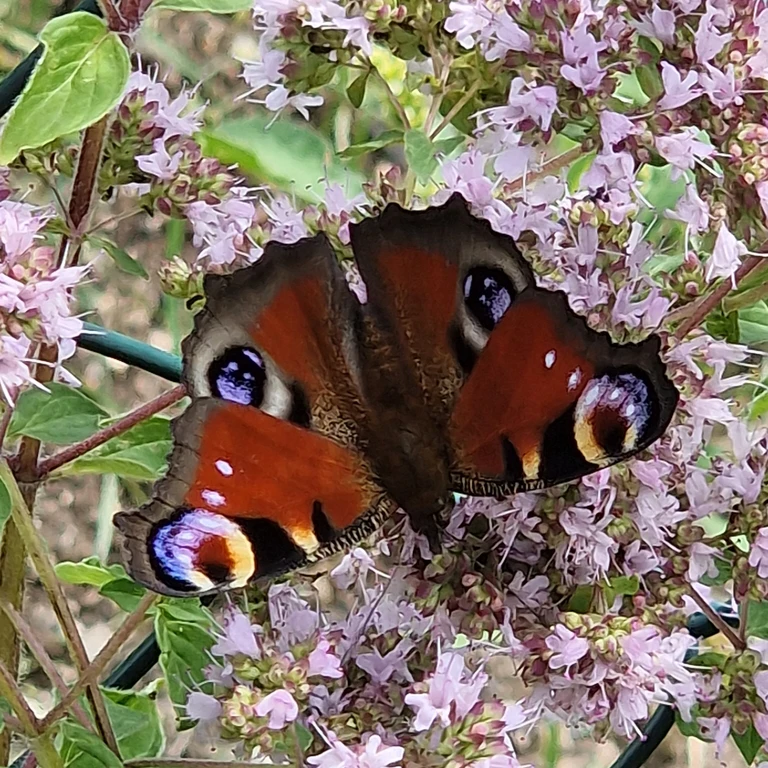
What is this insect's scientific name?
Aglais io
